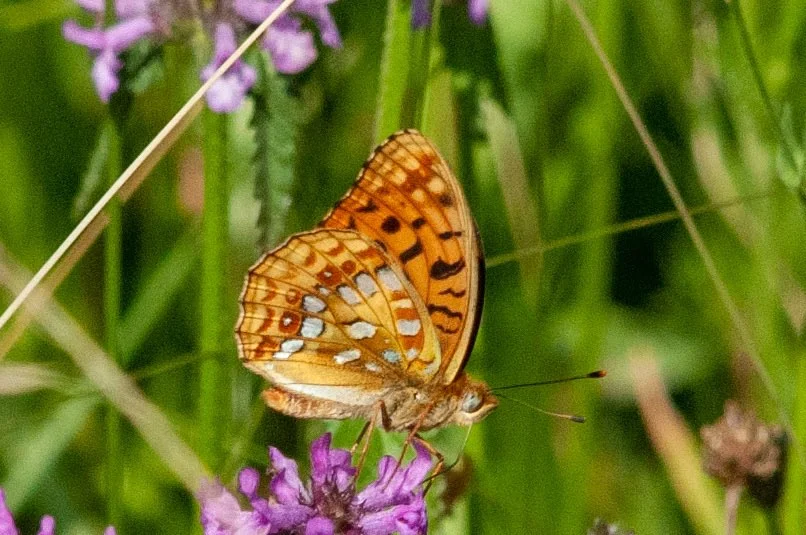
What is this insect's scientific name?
Fabriciana adippe
